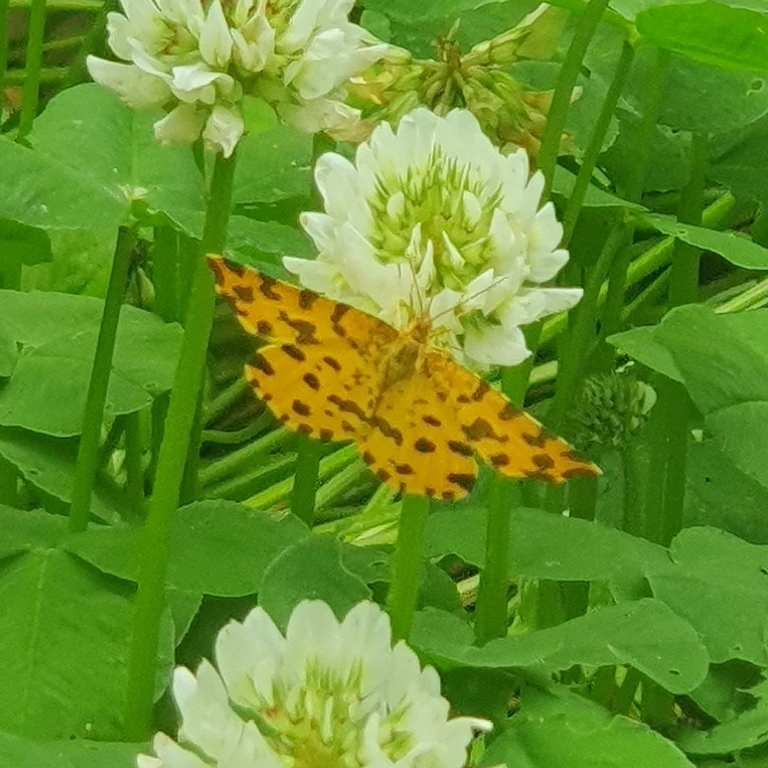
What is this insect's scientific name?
Pseudopanthera macularia
